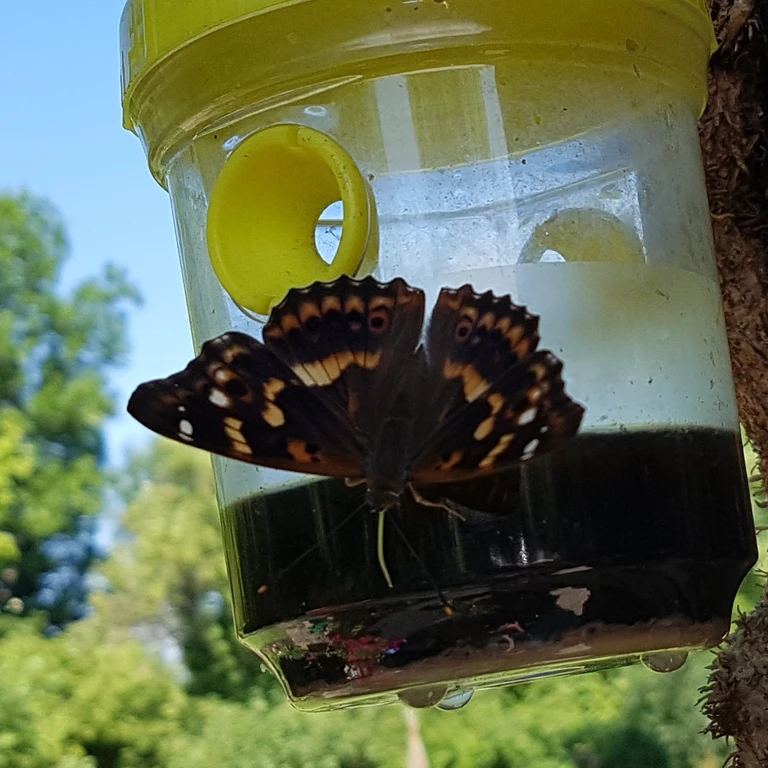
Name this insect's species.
Apatura ilia
